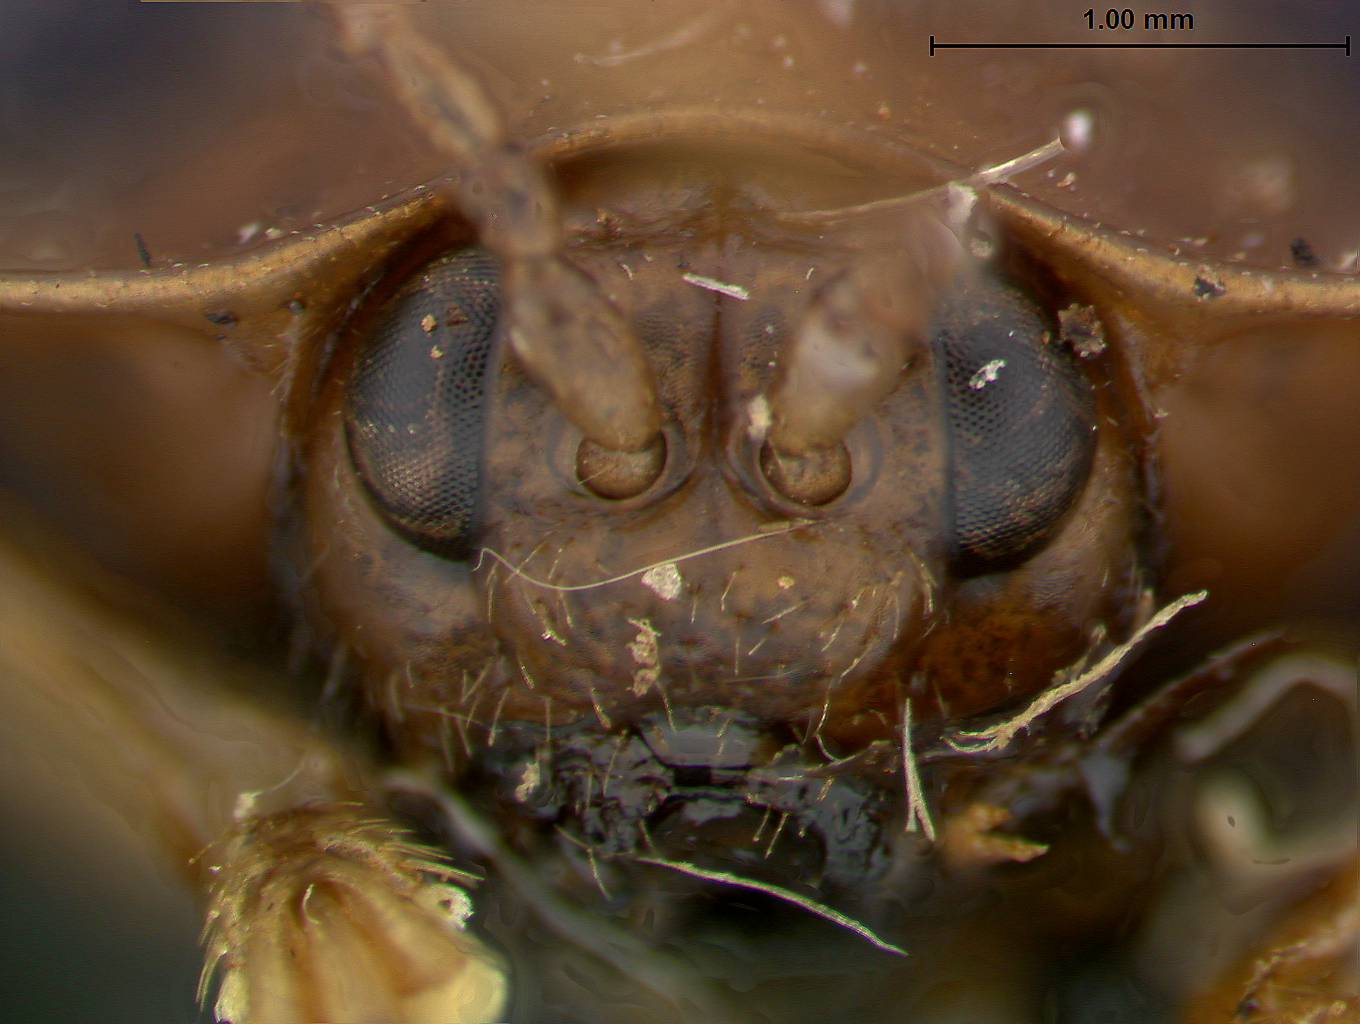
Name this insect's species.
Stoiba bruneri
